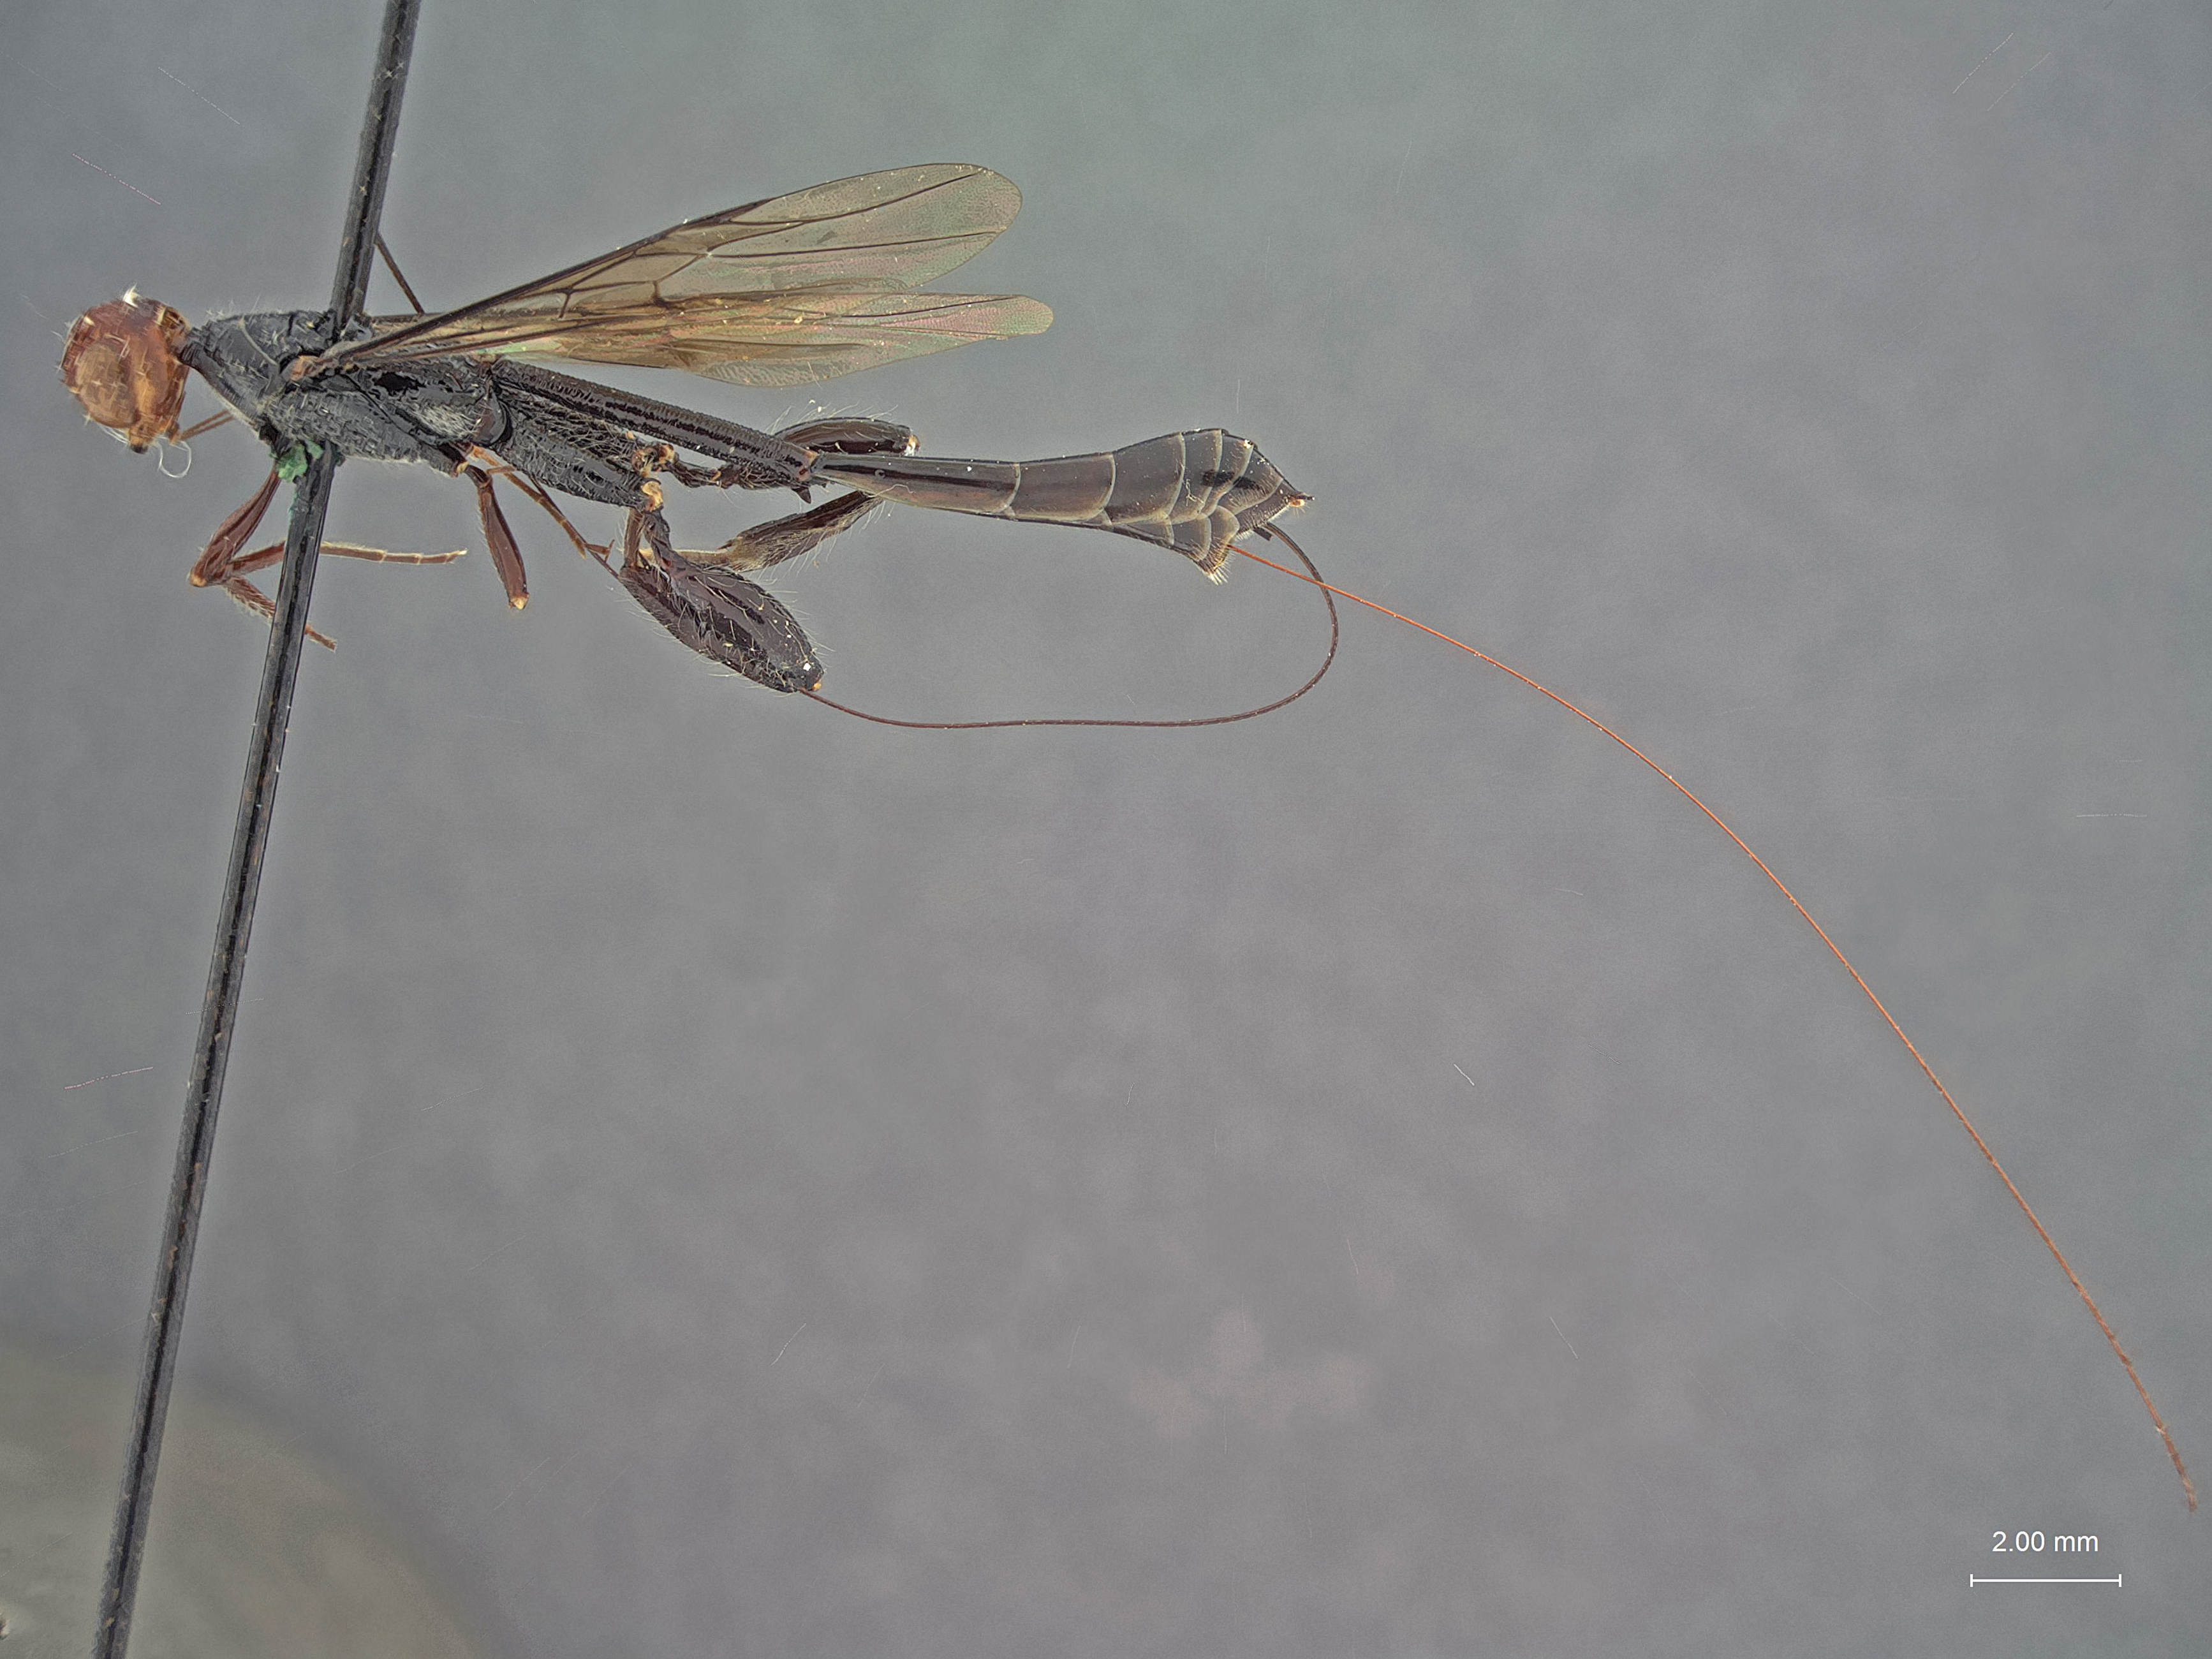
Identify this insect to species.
Stephanus elegans
